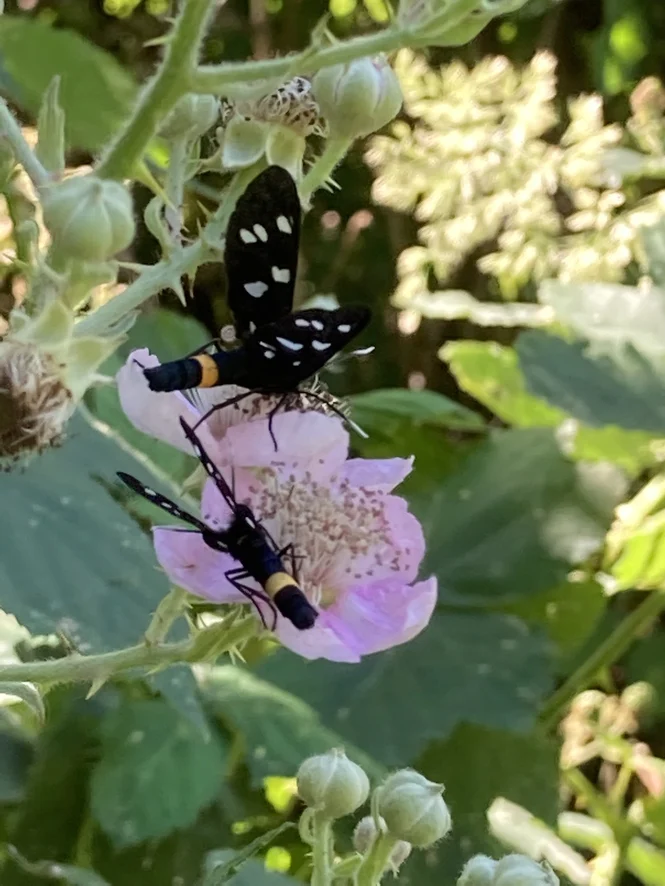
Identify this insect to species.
Amata phegea
